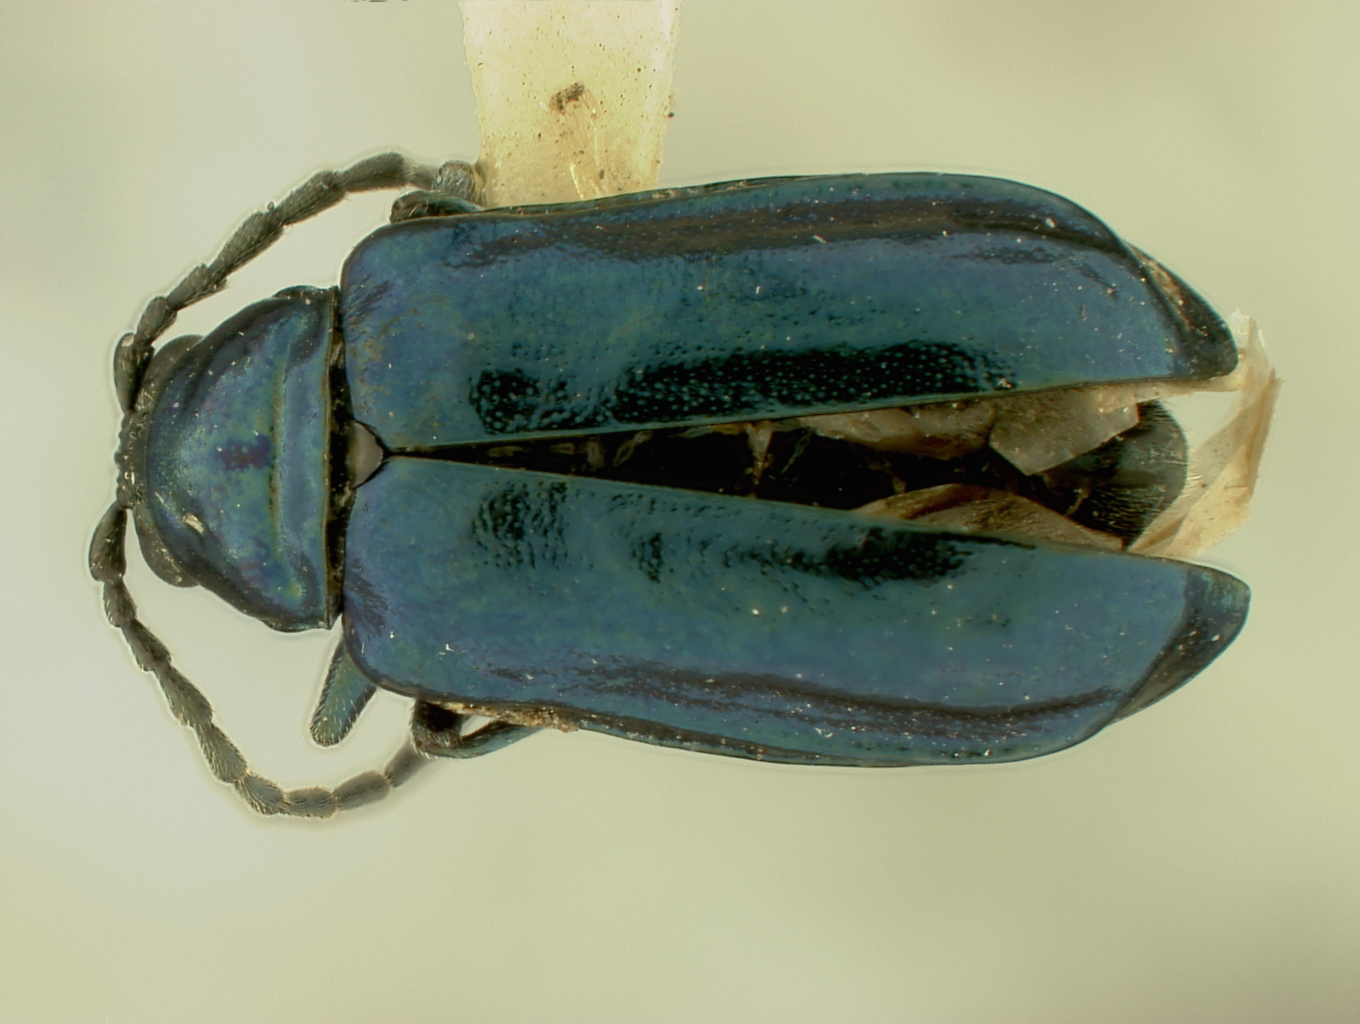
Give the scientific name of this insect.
Altica ambiens
